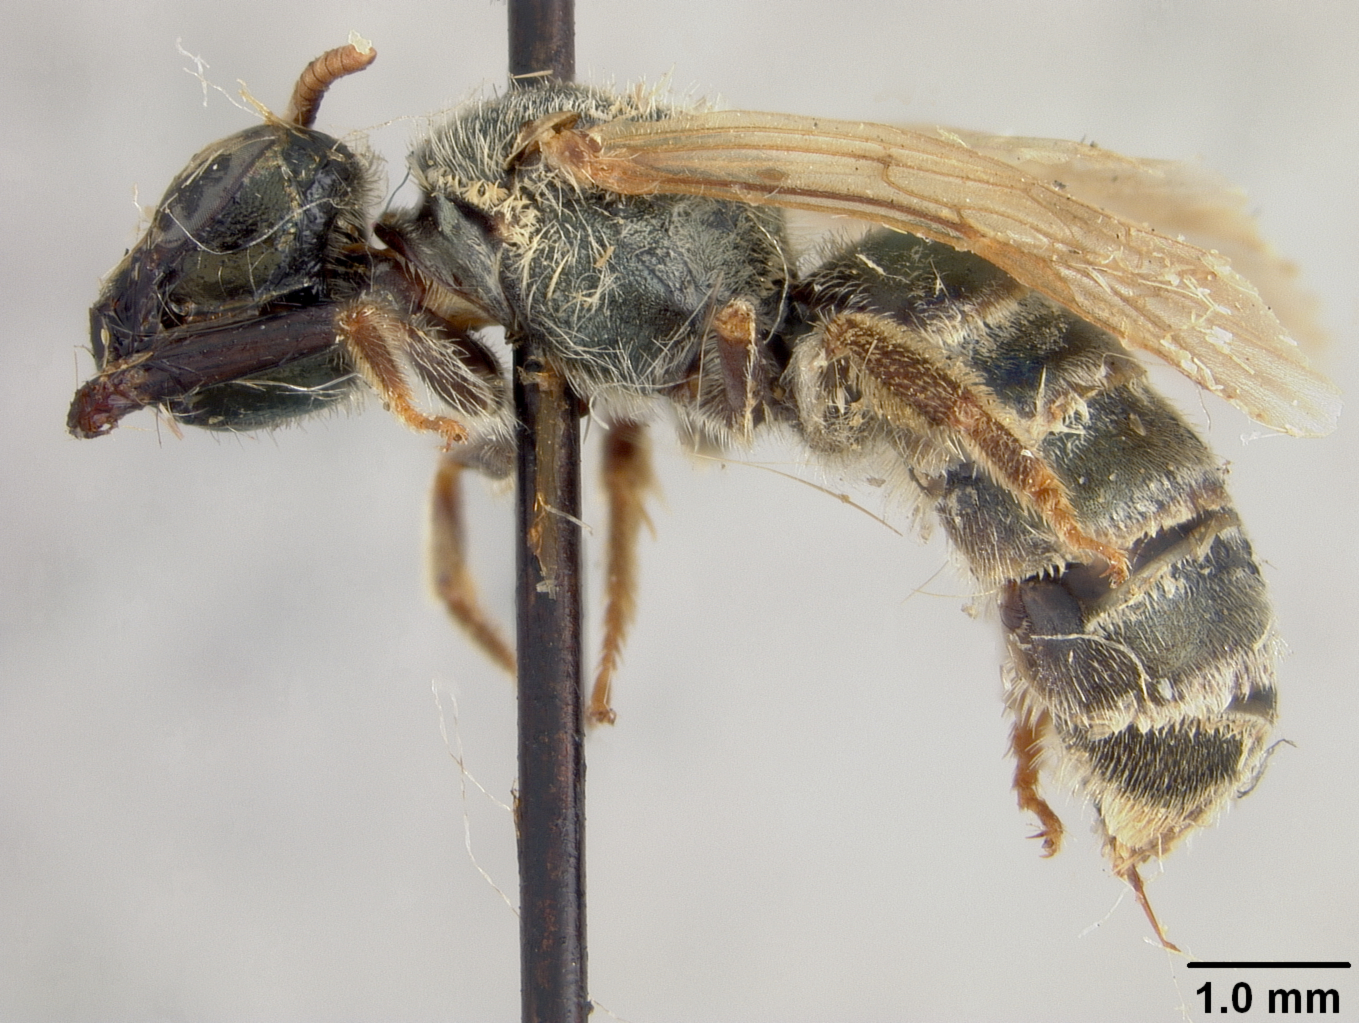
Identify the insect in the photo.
Halictus olivarius
